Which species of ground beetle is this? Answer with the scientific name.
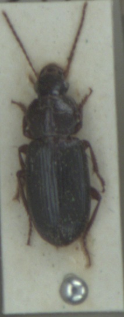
Ophonus rupicola
